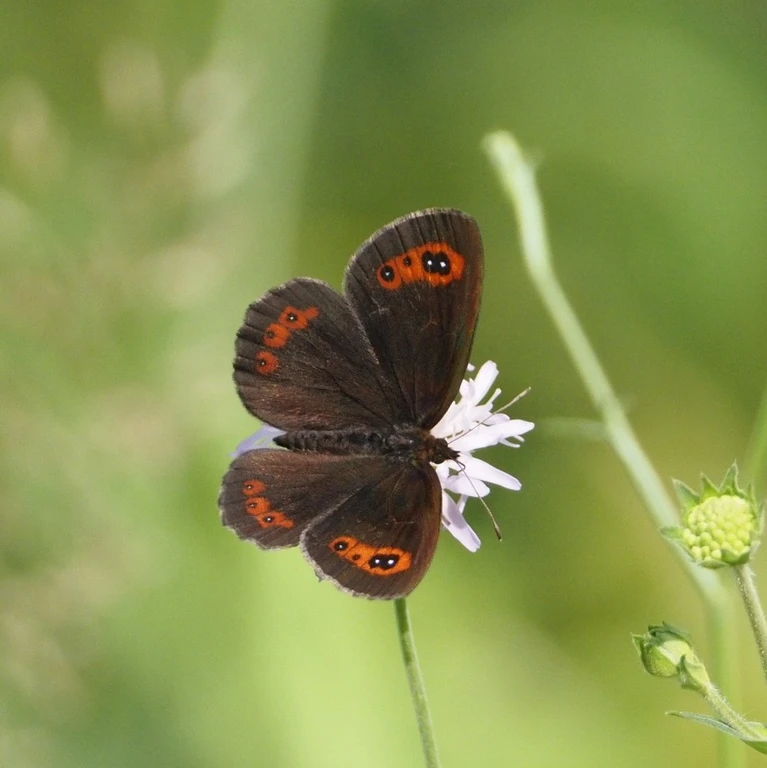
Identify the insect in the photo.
Erebia aethiops
